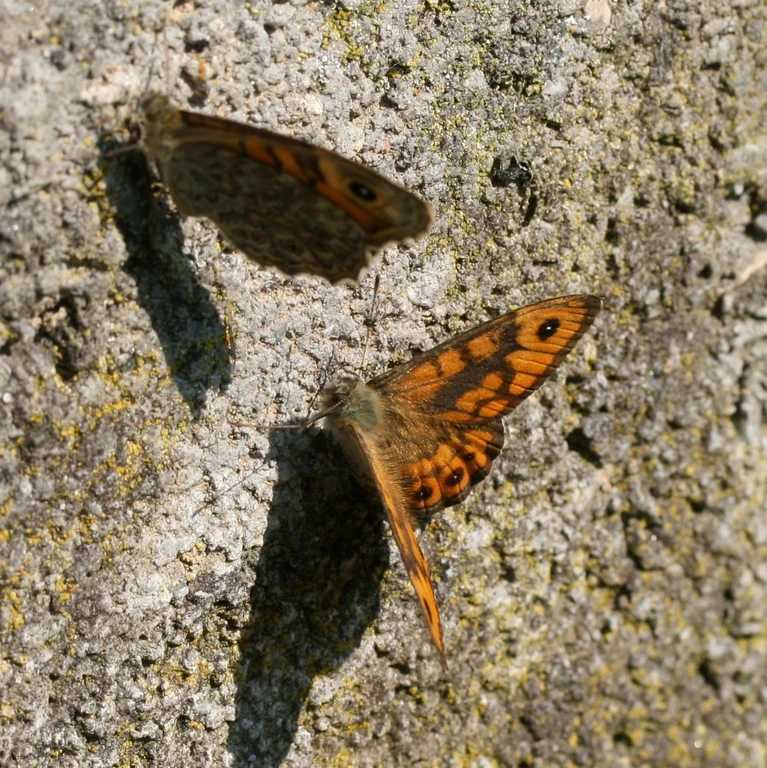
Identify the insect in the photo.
Lasiommata megera (also Pararge megera)
